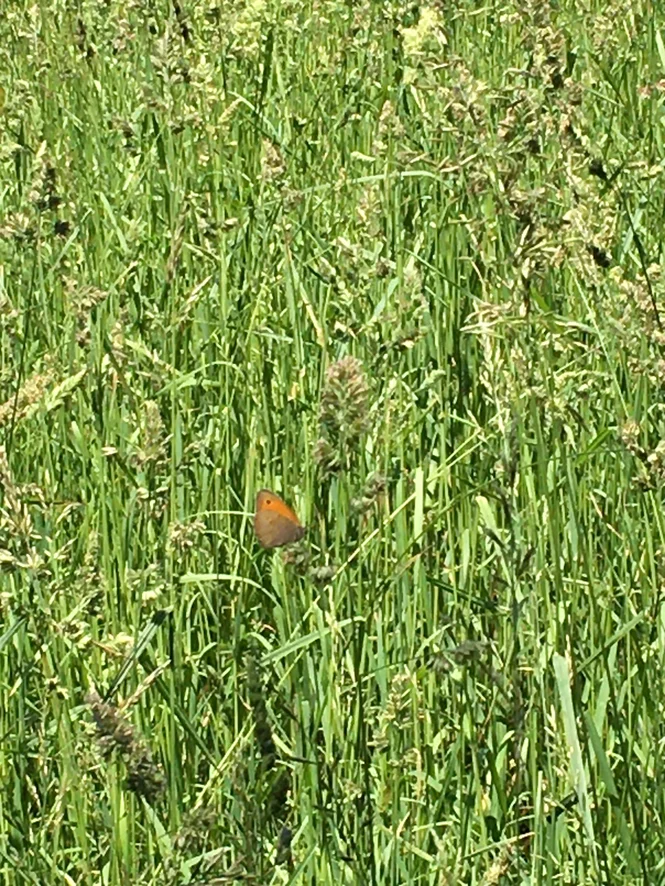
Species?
Maniola jurtina
